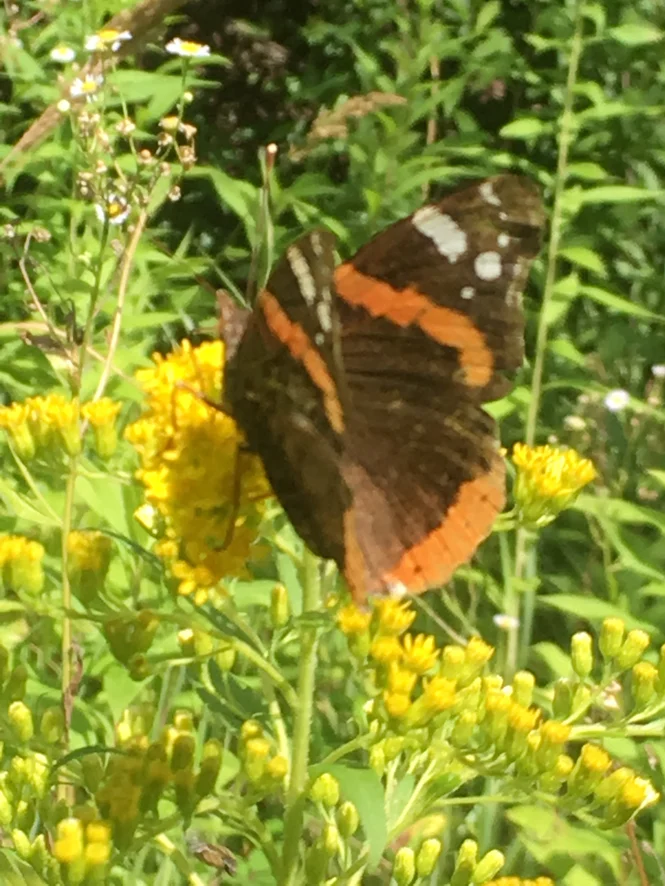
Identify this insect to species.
Vanessa atalanta
